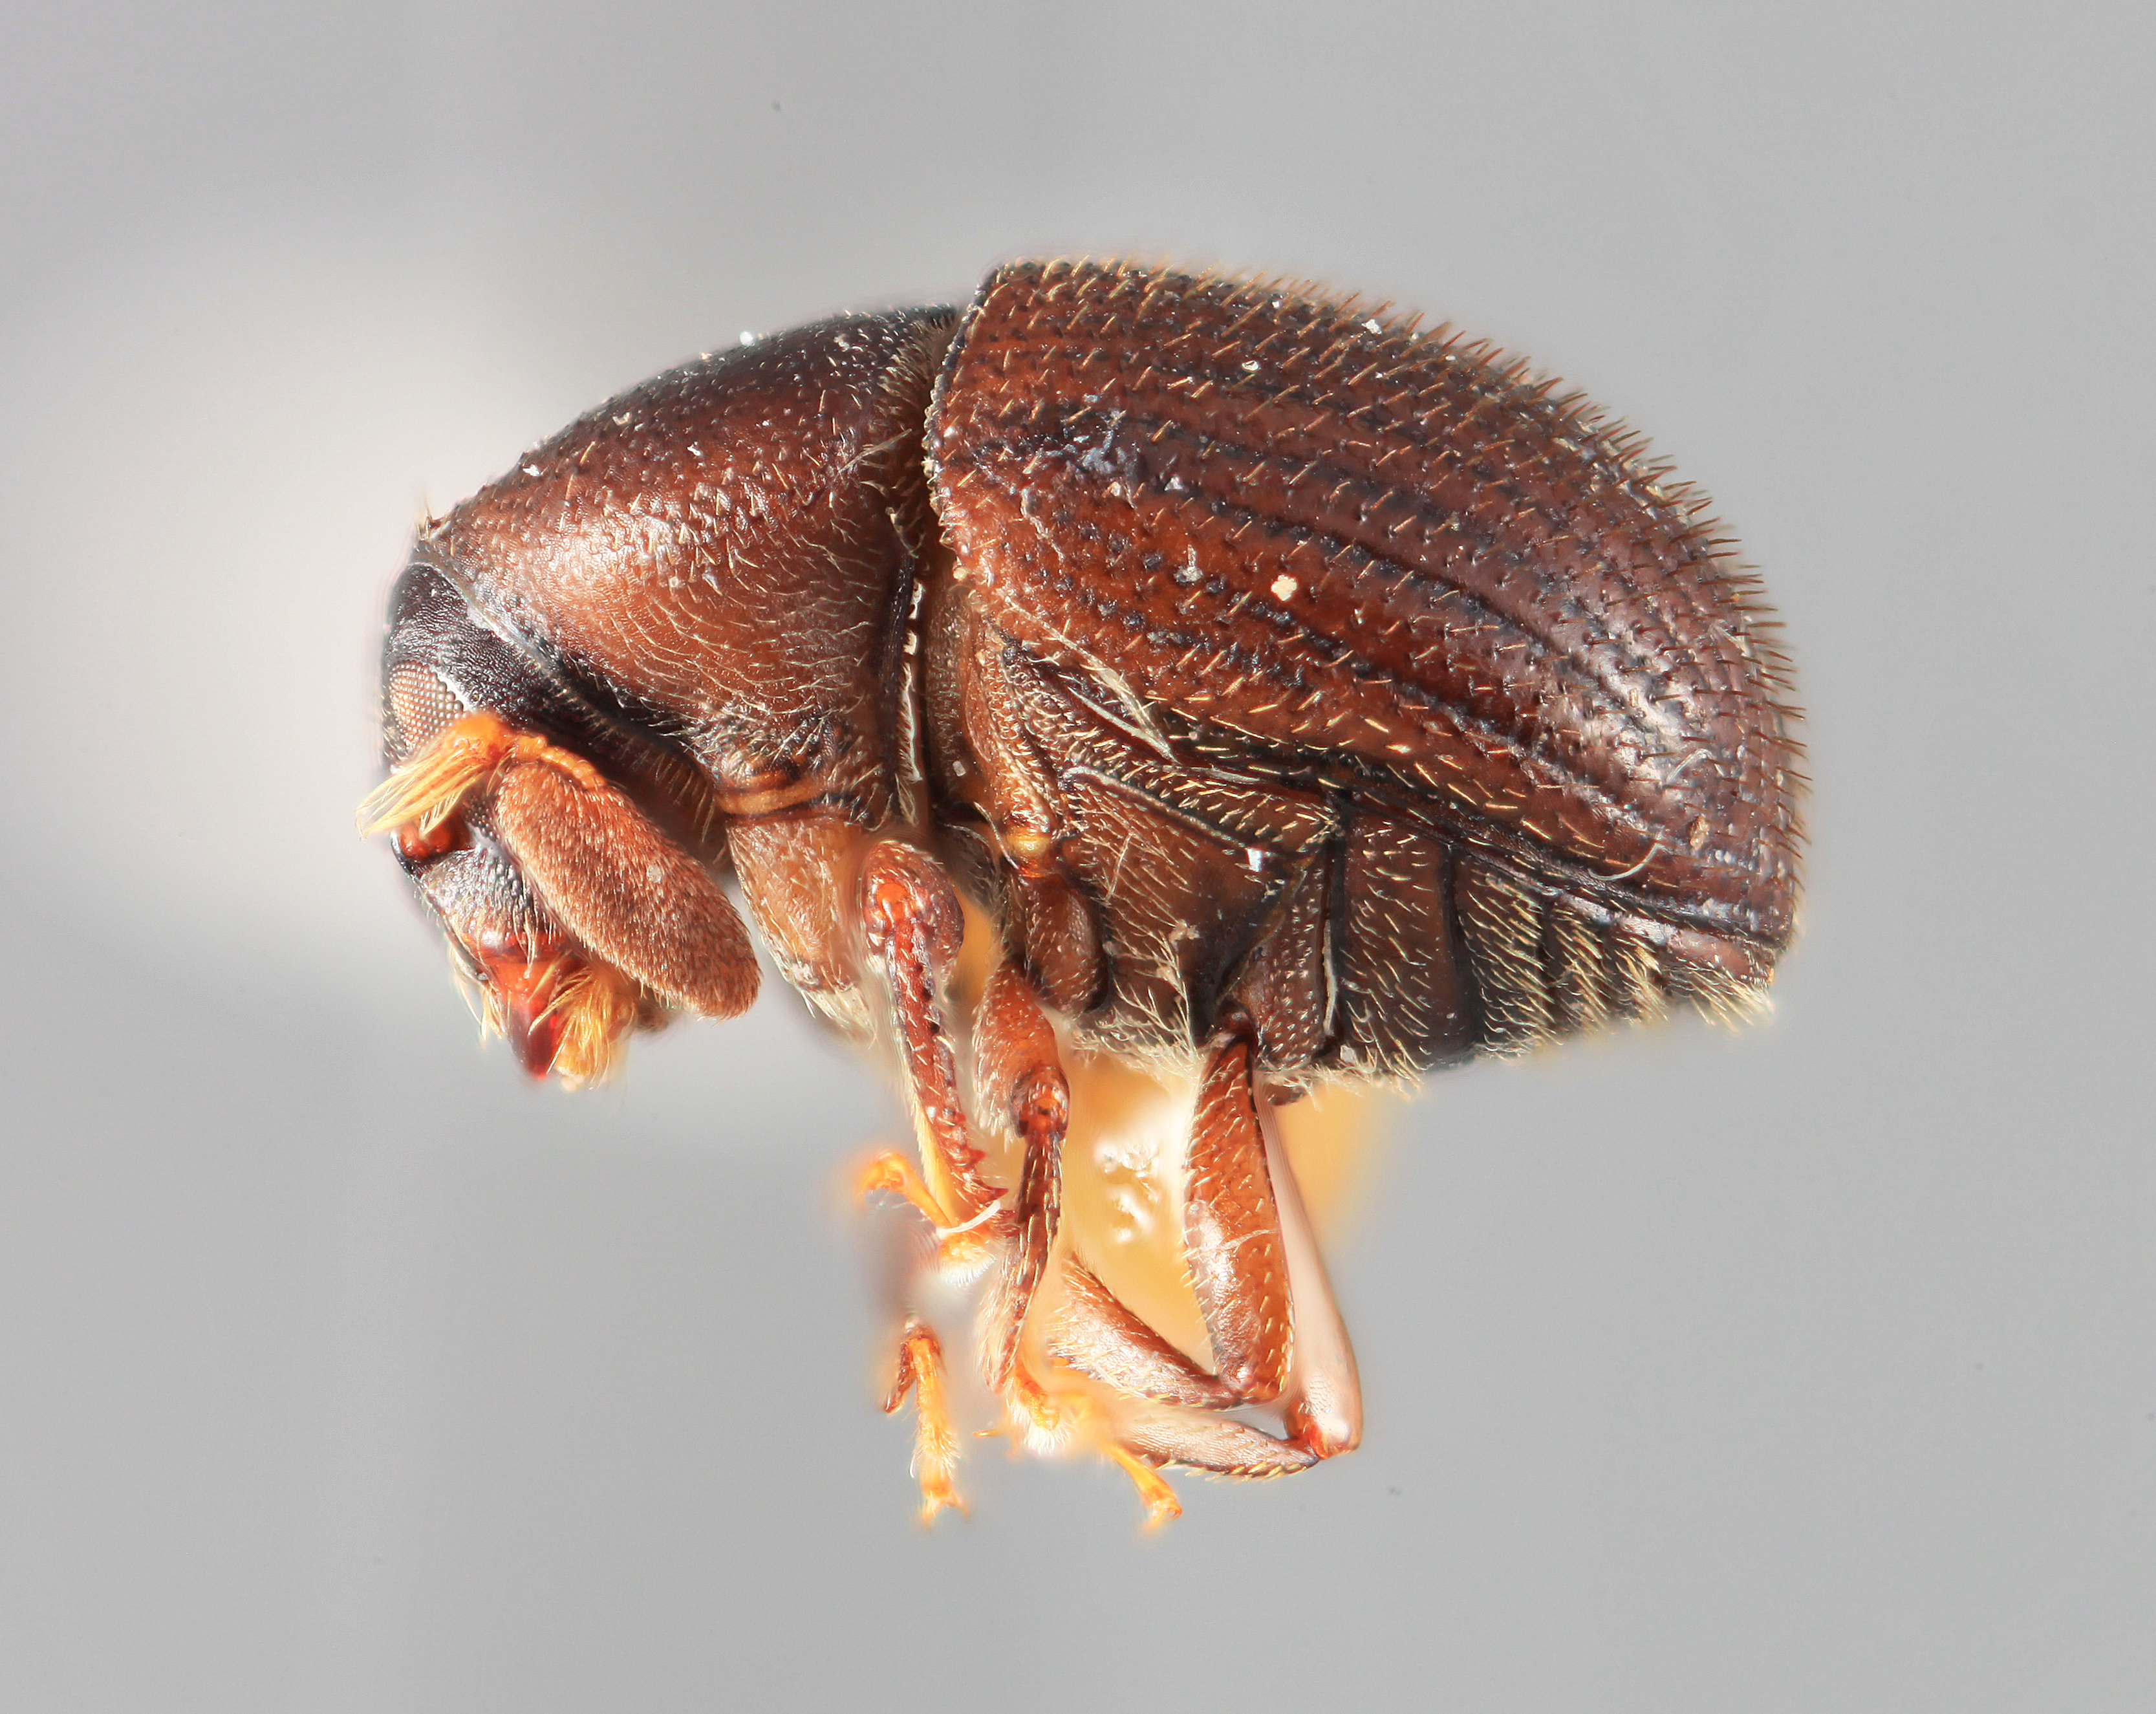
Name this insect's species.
Chramesus ingens
